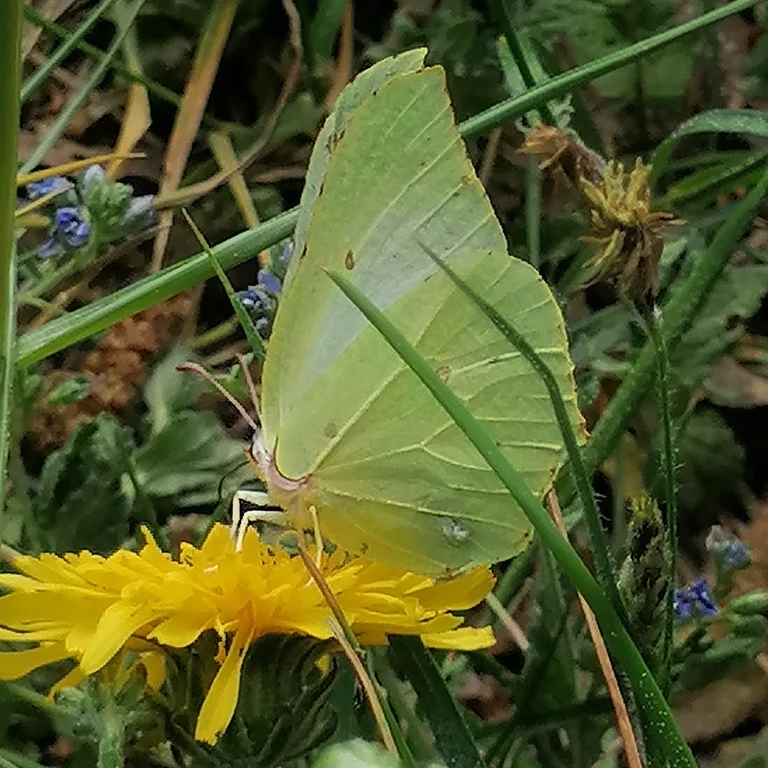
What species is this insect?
Gonepteryx rhamni
